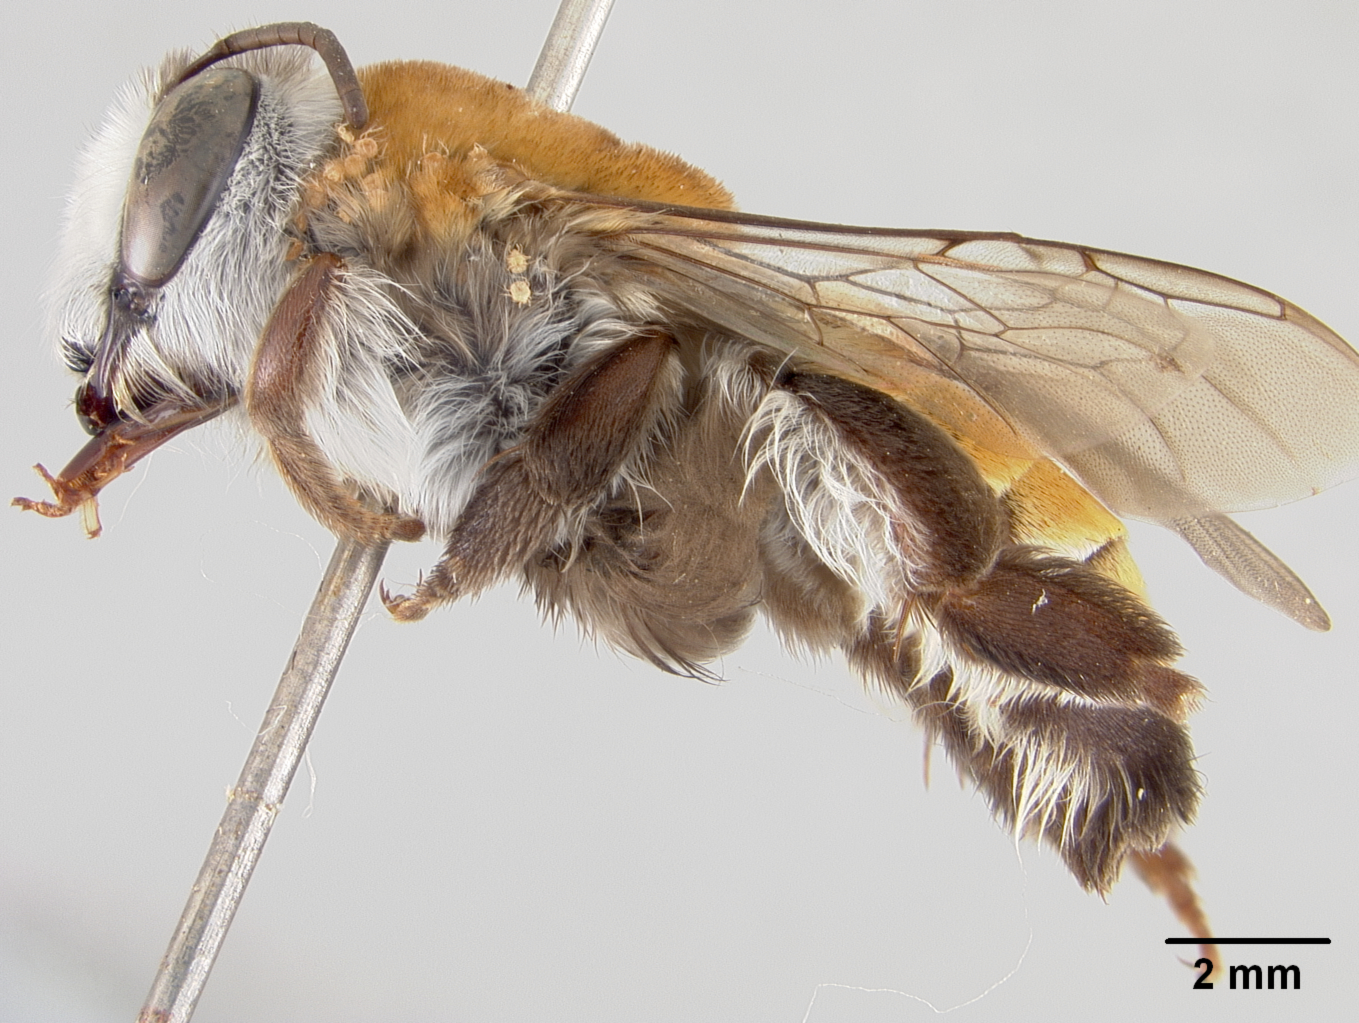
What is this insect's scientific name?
Caupolicana vestita
